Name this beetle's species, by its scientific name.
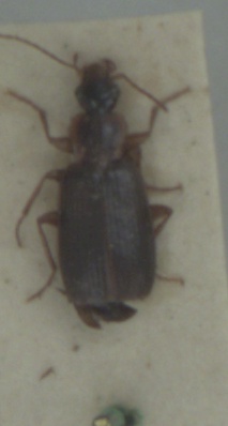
Dromius agilis
